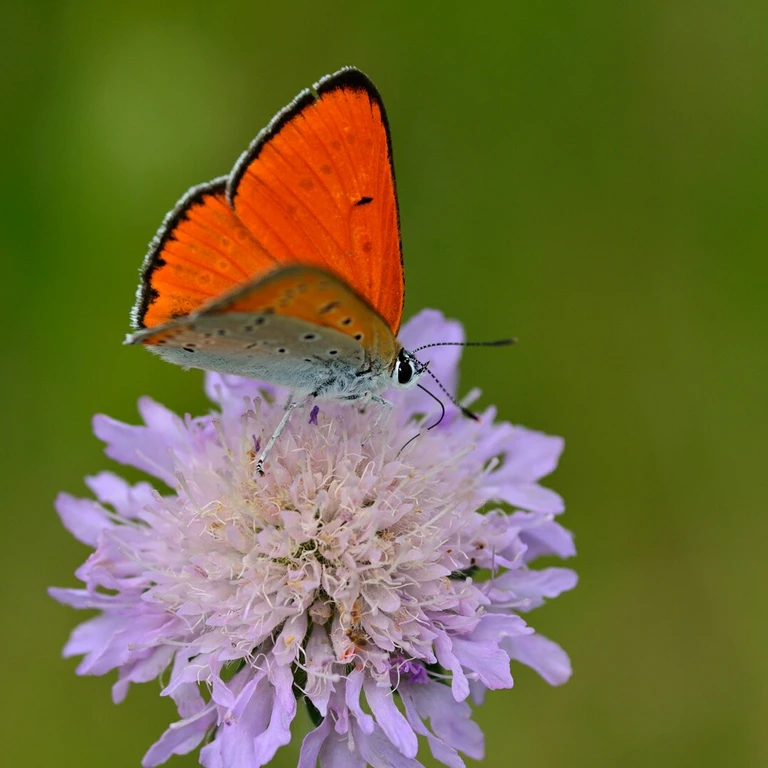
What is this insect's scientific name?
Lycaena dispar
